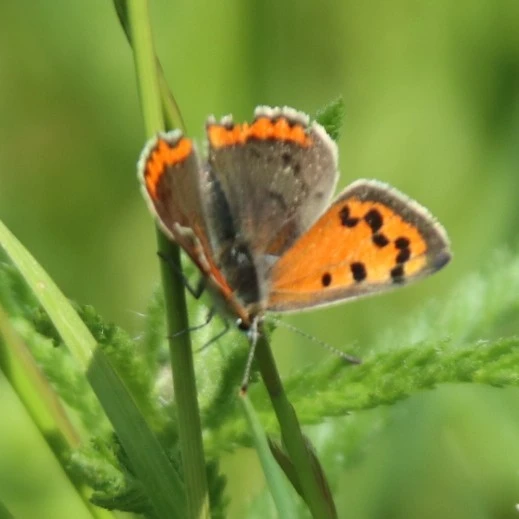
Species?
Lycaena phlaeas
